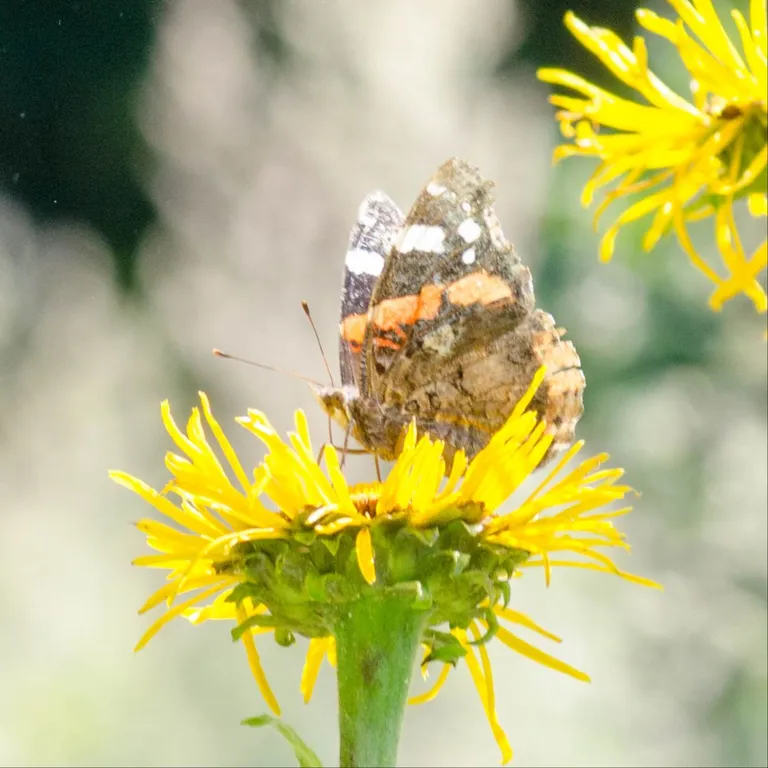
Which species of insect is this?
Vanessa atalanta
